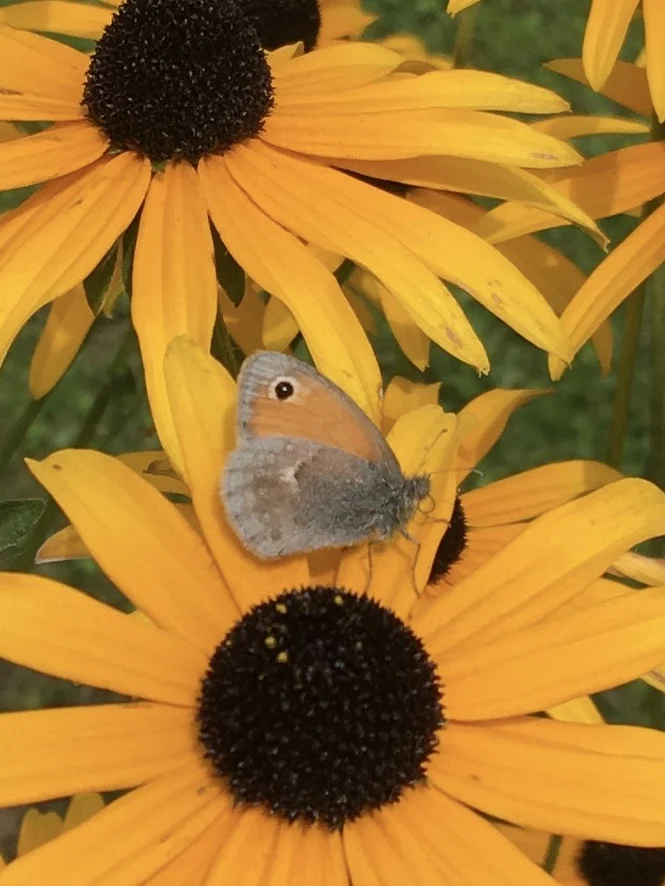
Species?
Coenonympha pamphilus
